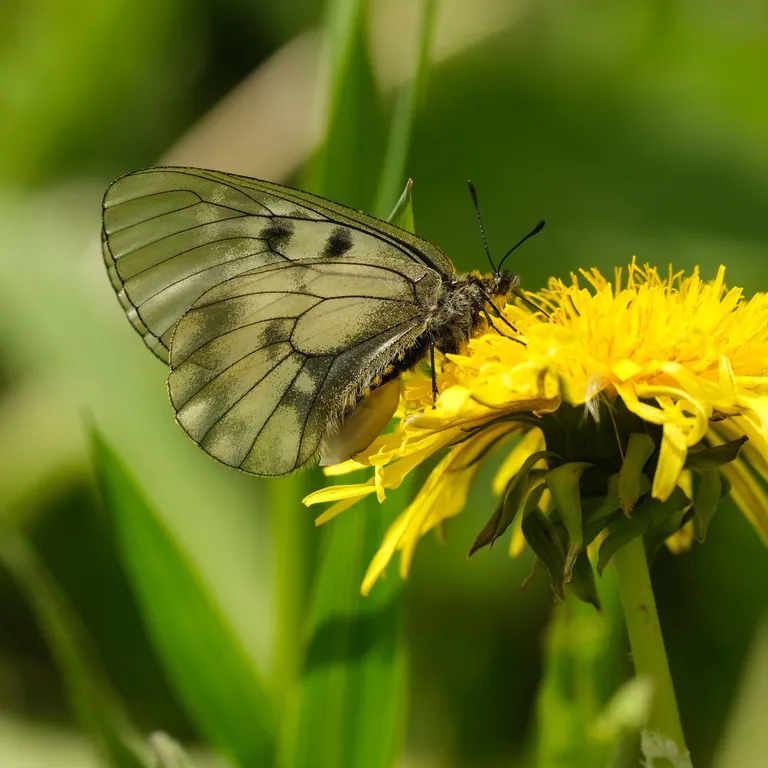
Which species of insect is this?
Parnassius mnemosyne
